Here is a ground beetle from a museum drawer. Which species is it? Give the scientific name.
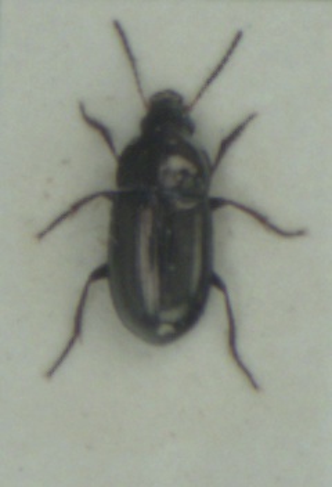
Amara tibialis
